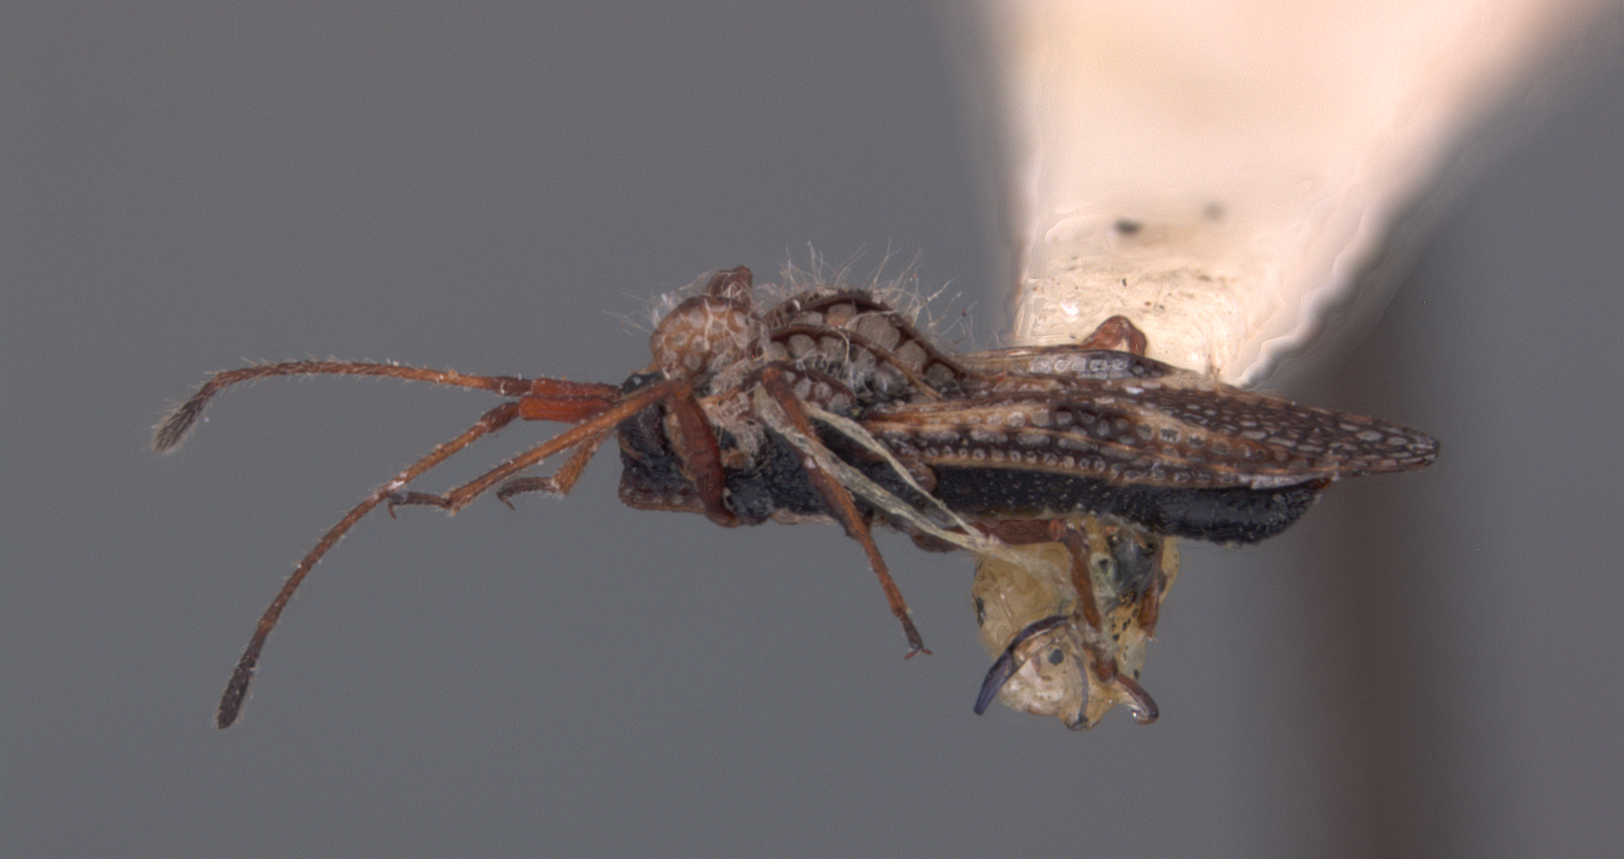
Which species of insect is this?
Gargaphia balli
